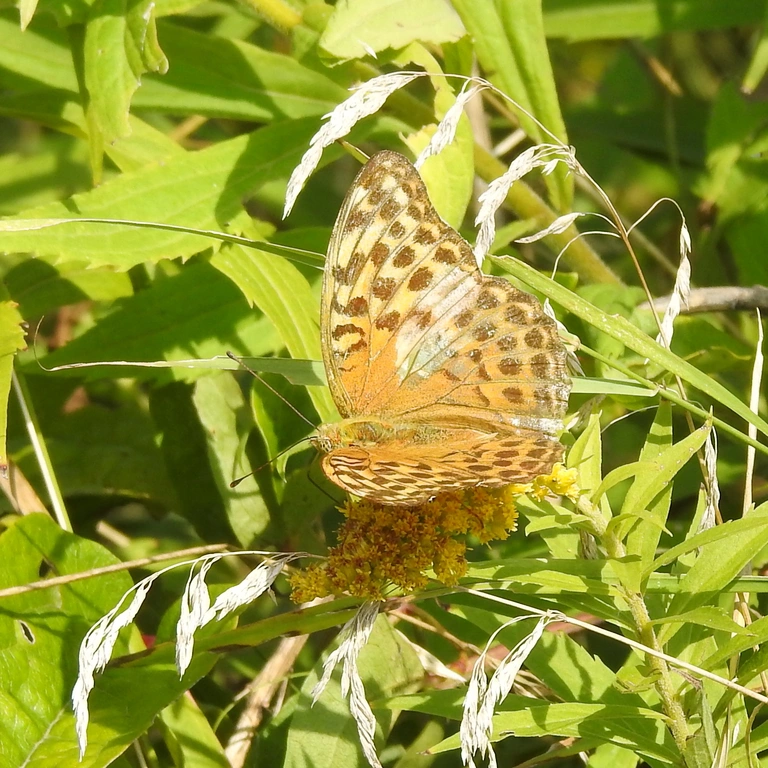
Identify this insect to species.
Argynnis paphia
